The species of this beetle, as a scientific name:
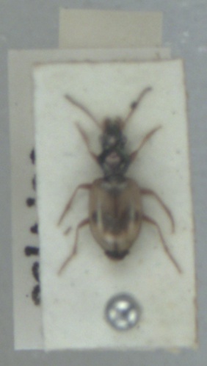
Bembidion pallidipenne
